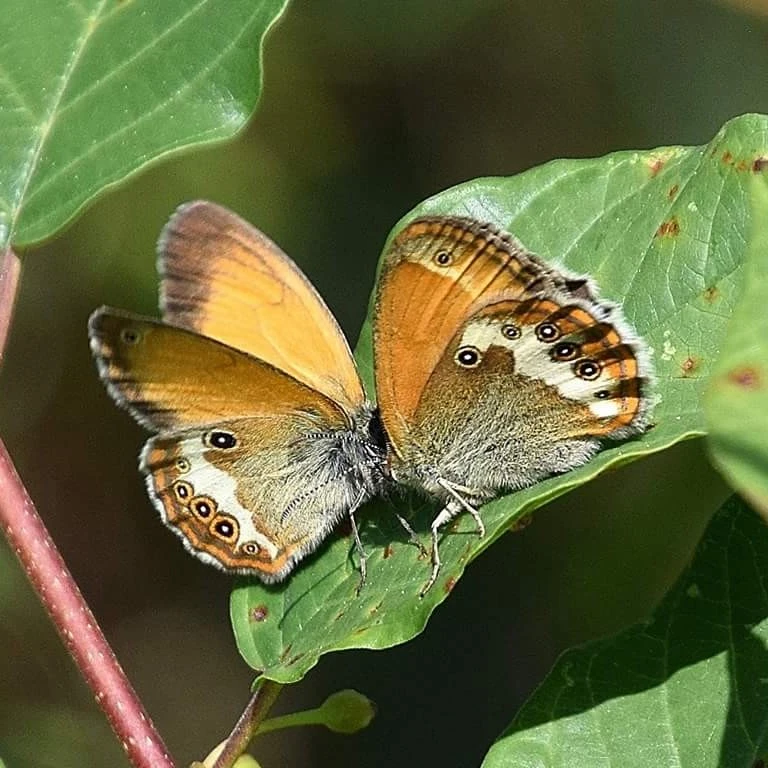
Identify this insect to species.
Coenonympha arcania
